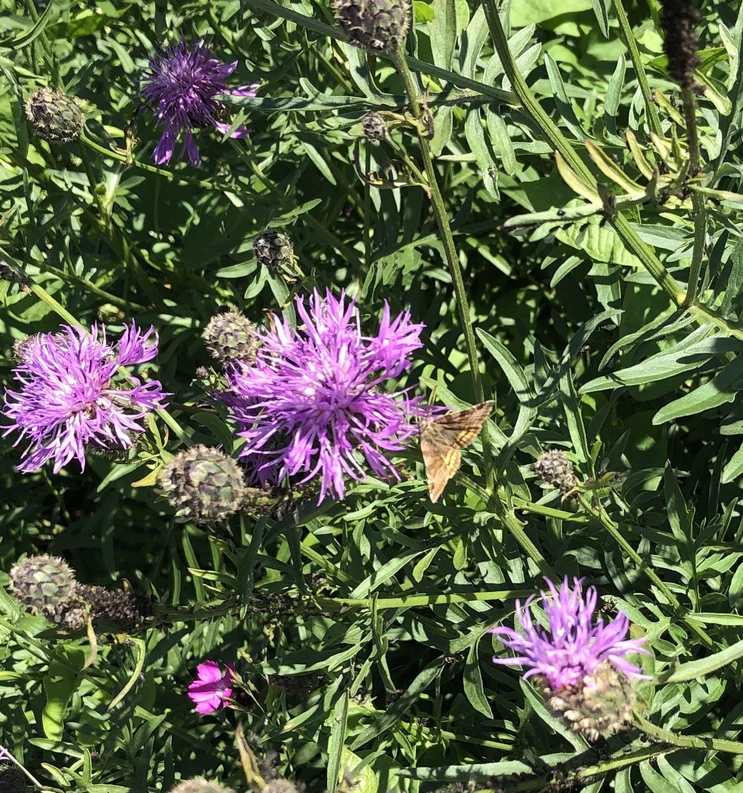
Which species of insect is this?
Euclidia glyphica
